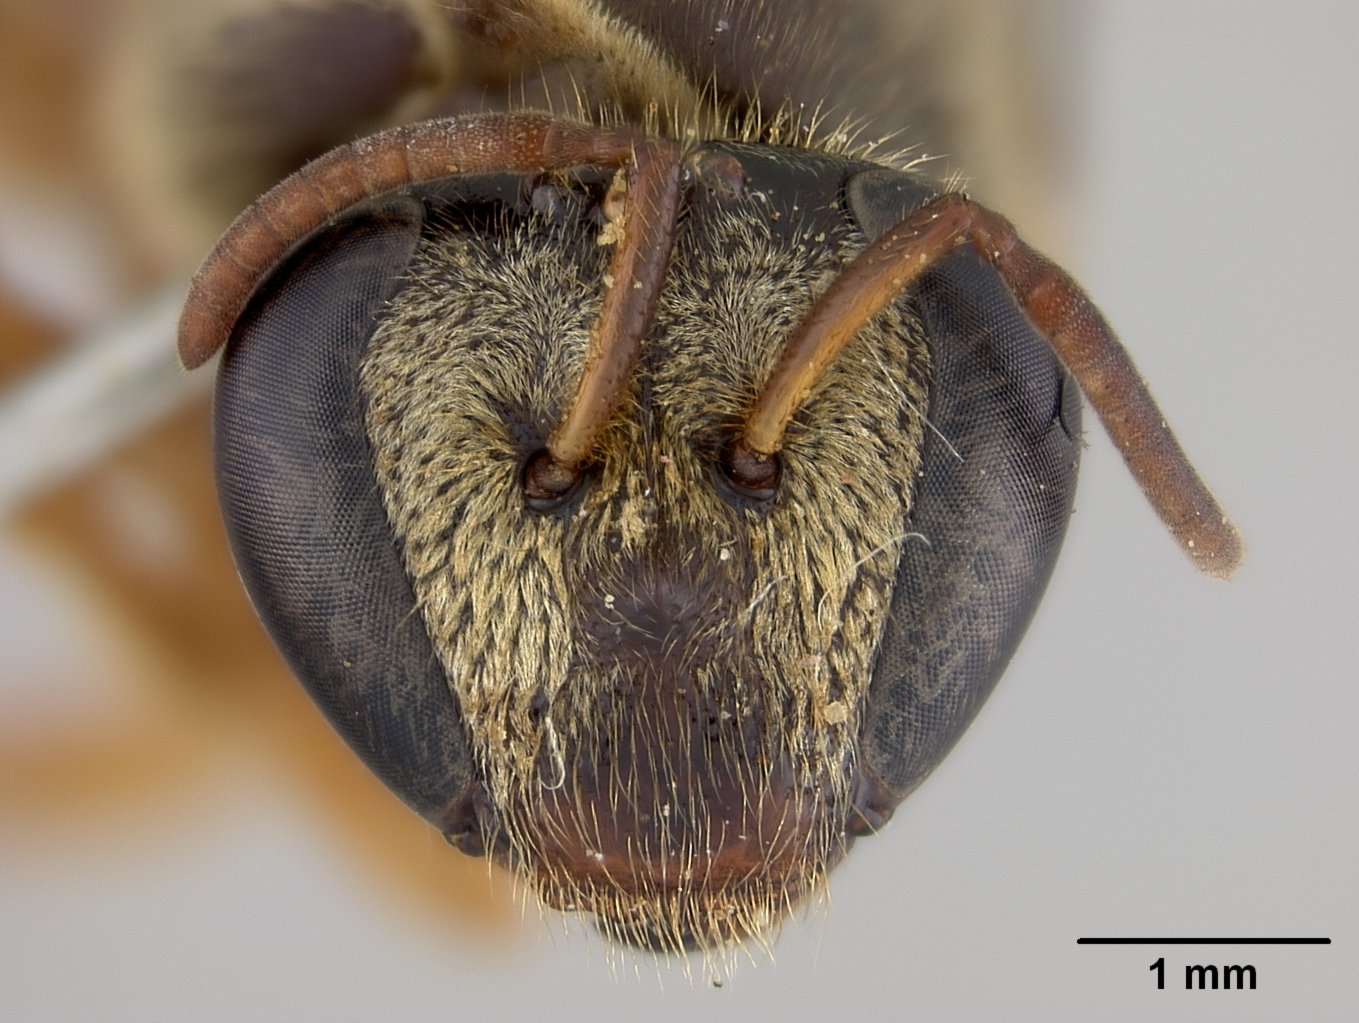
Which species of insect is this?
Nomia tuberculifrons
